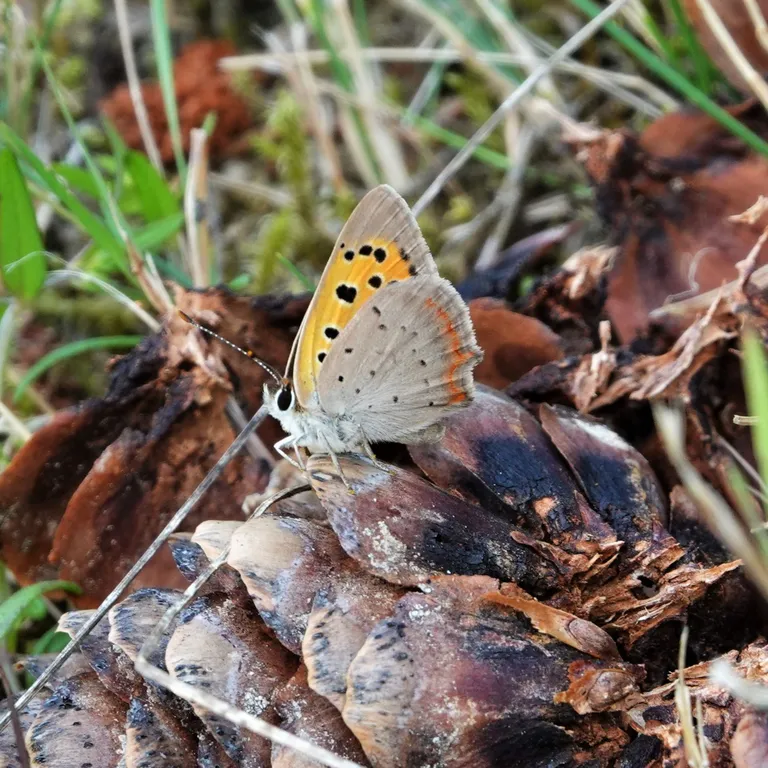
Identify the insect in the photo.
Lycaena phlaeas
